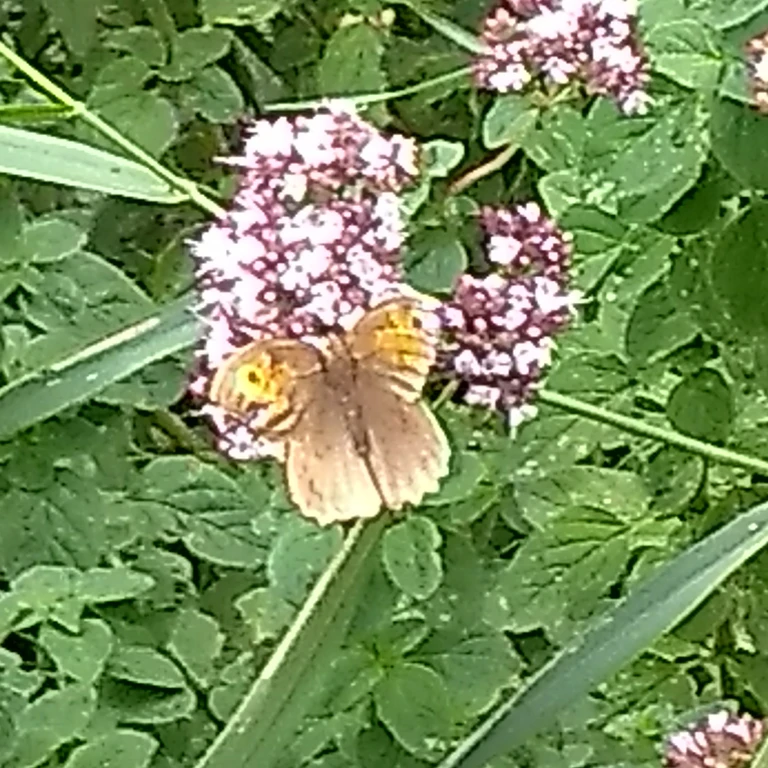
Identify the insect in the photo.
Maniola jurtina
